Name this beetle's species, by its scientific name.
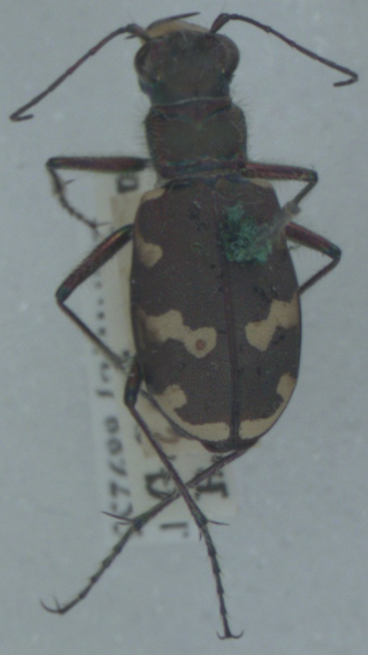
Cicindela hybrida
